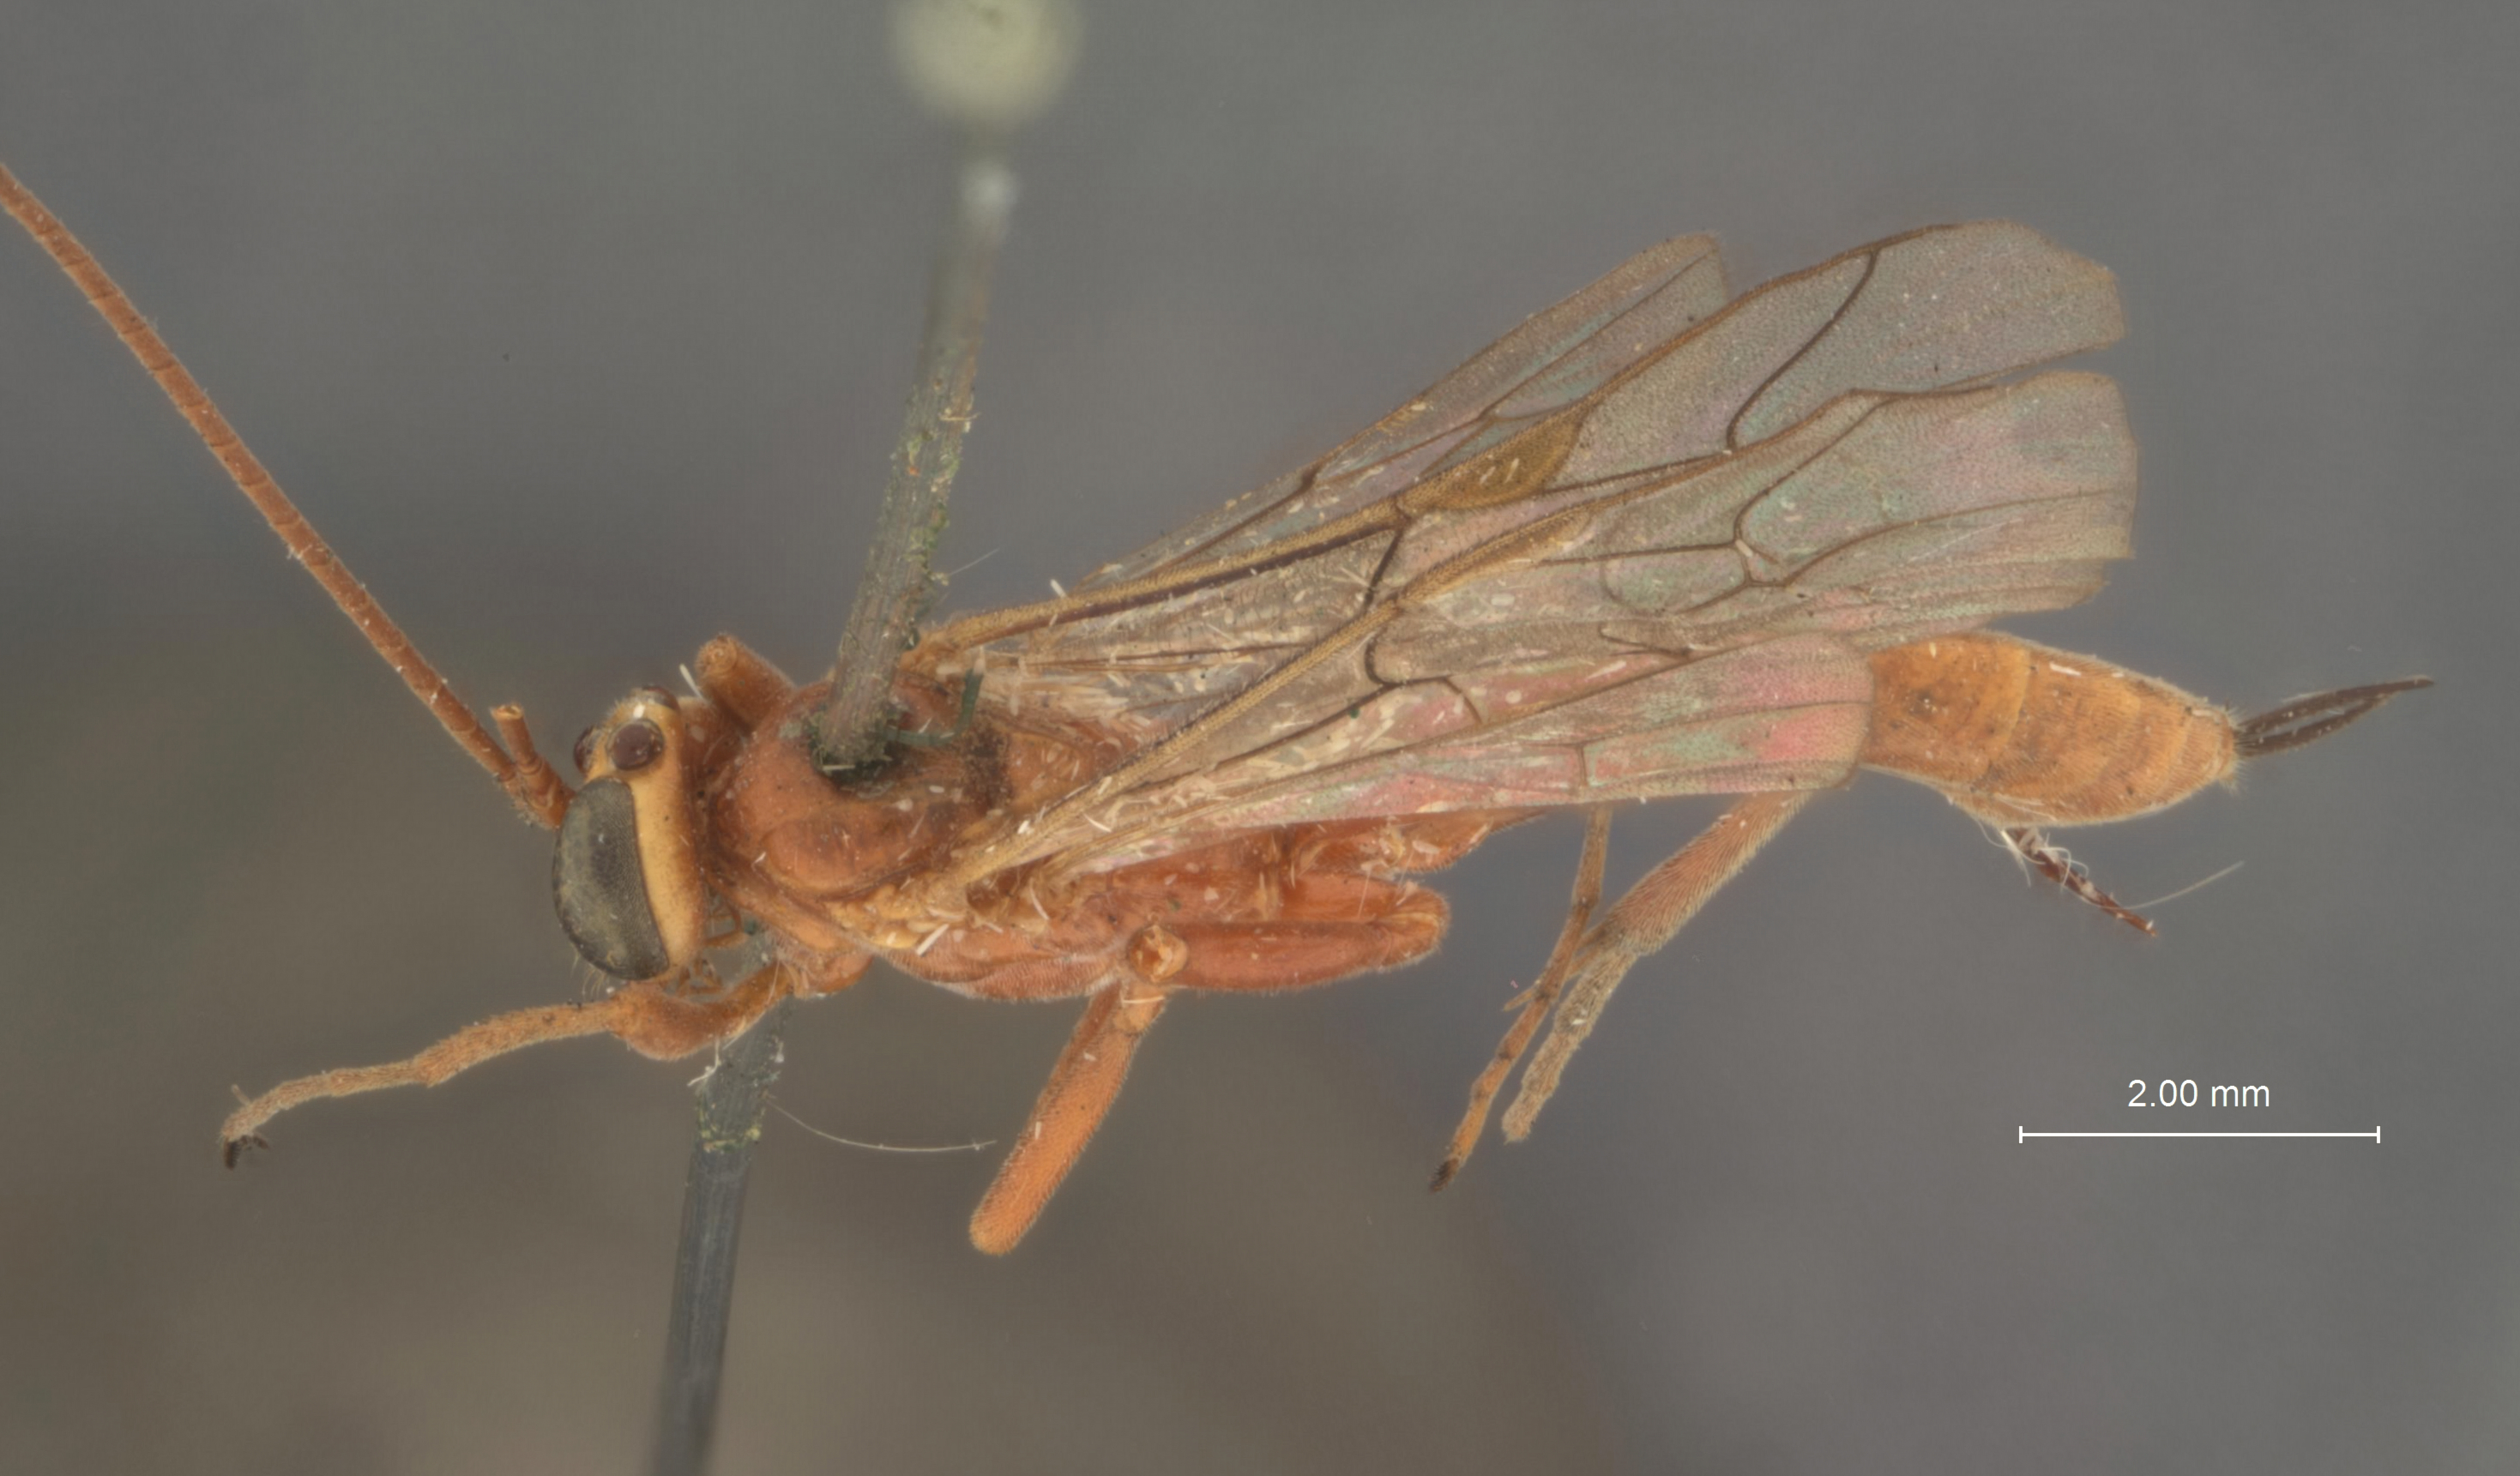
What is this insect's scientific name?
Paniscus caviverticalis
